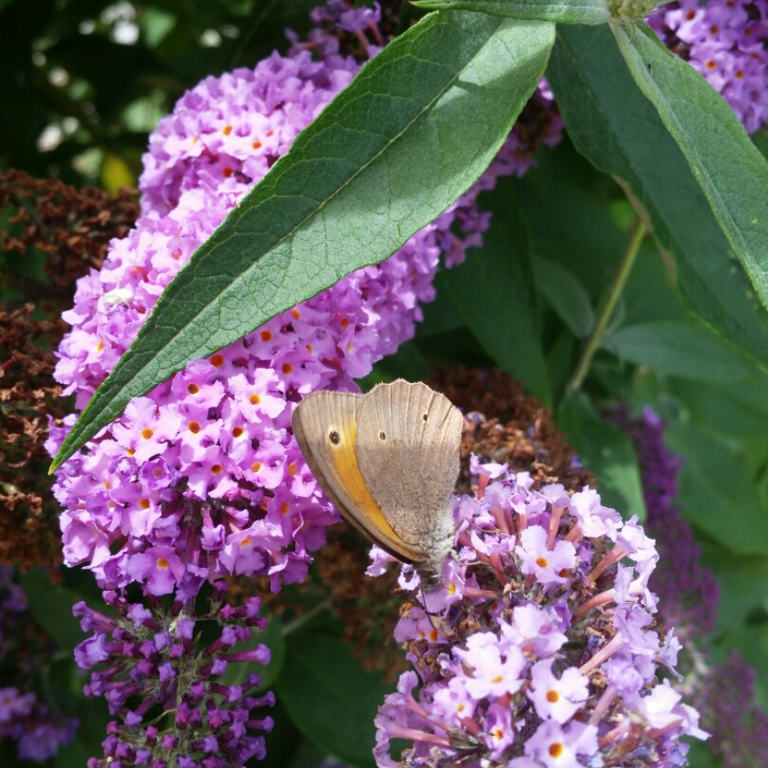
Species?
Maniola jurtina
